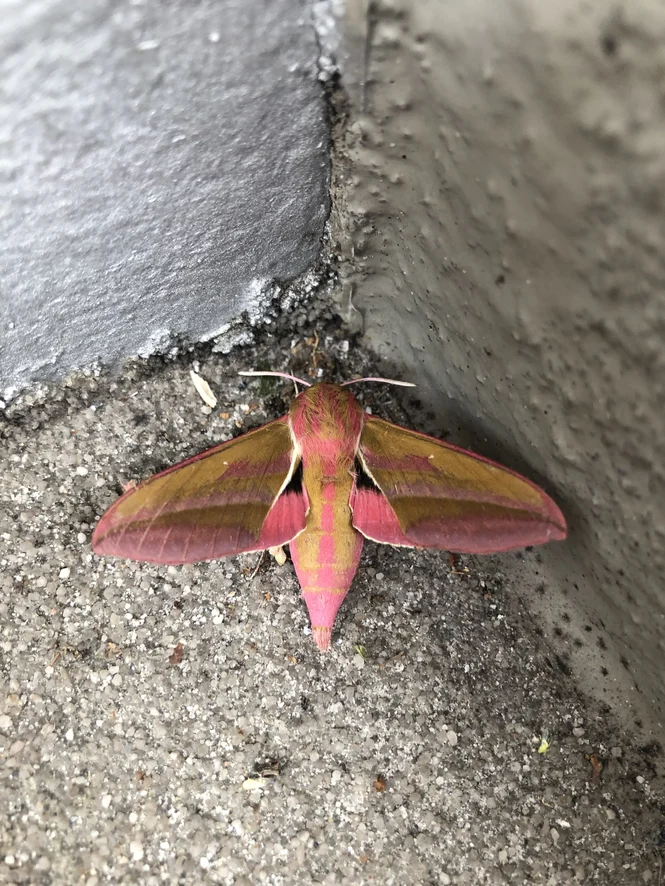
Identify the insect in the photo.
Deilephila elpenor
